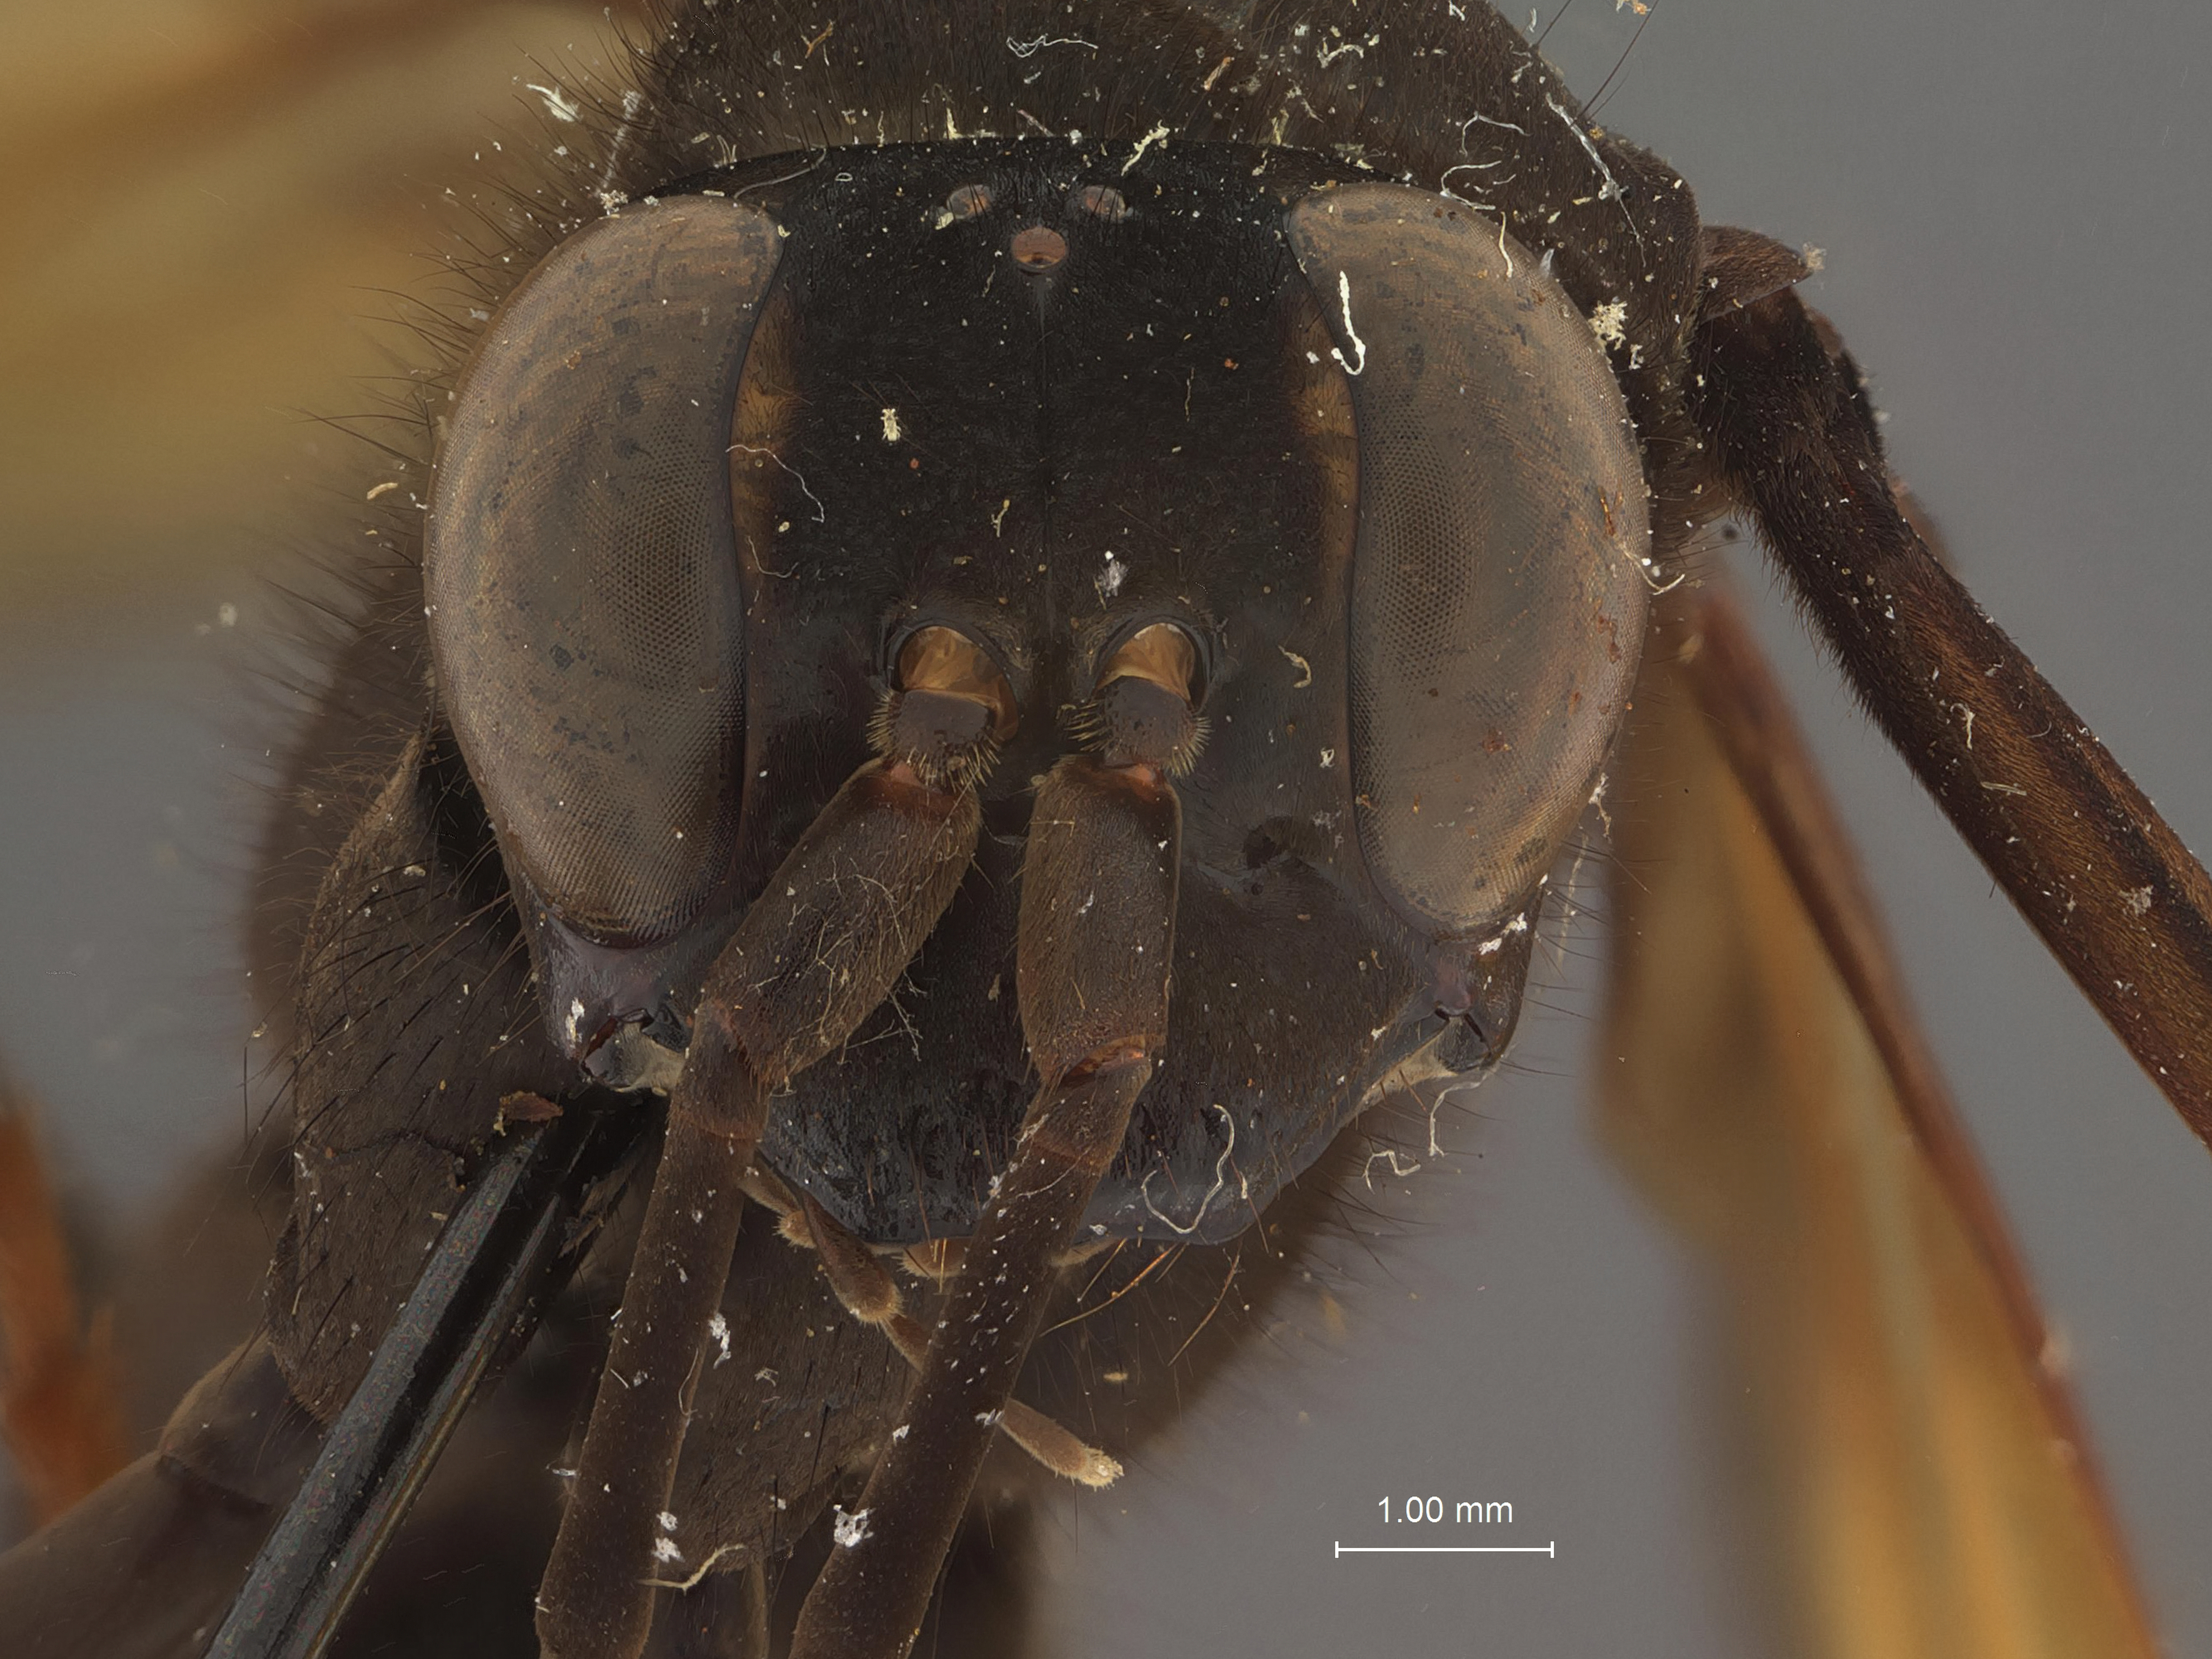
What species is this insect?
Monodontonyx gratiosus
